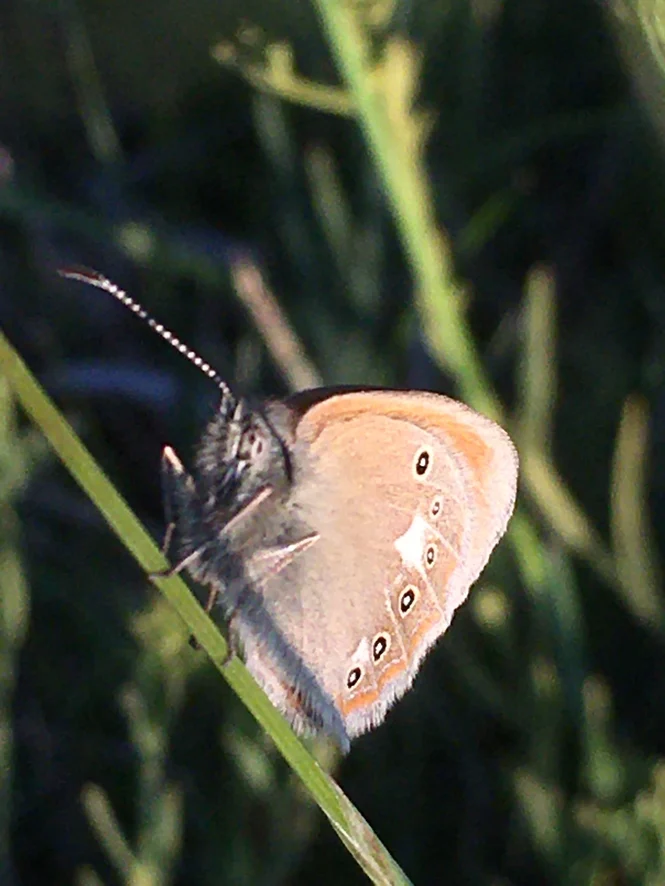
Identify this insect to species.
Coenonympha glycerion (also Coenonympha iphis)
